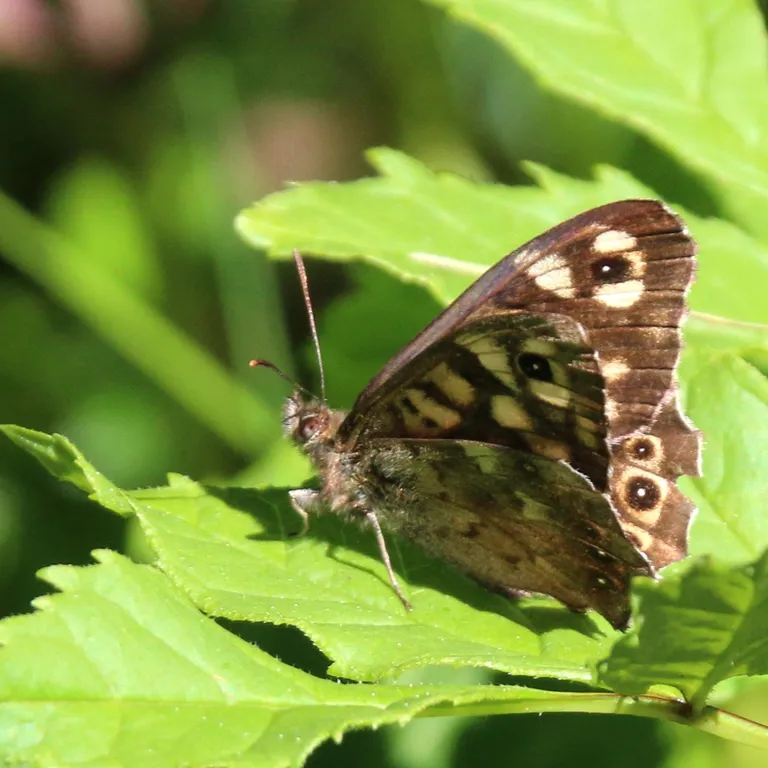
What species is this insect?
Pararge aegeria
